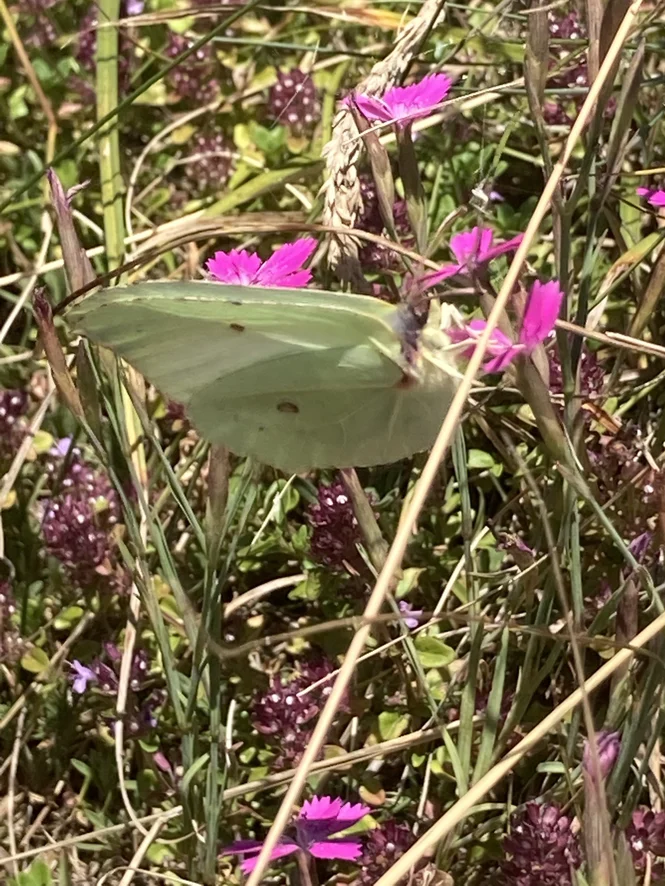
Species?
Gonepteryx rhamni
